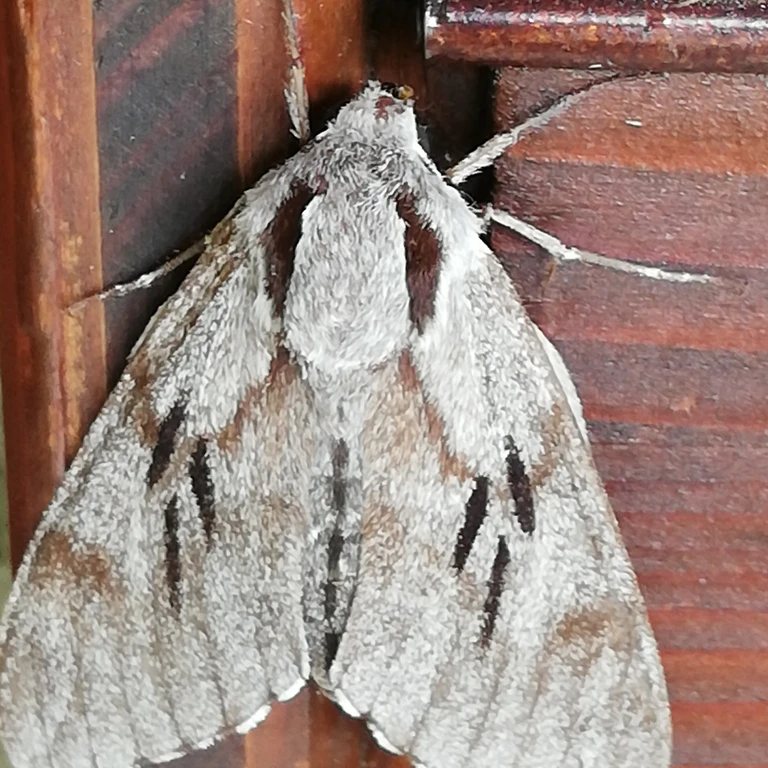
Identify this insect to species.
Sphinx pinastri
